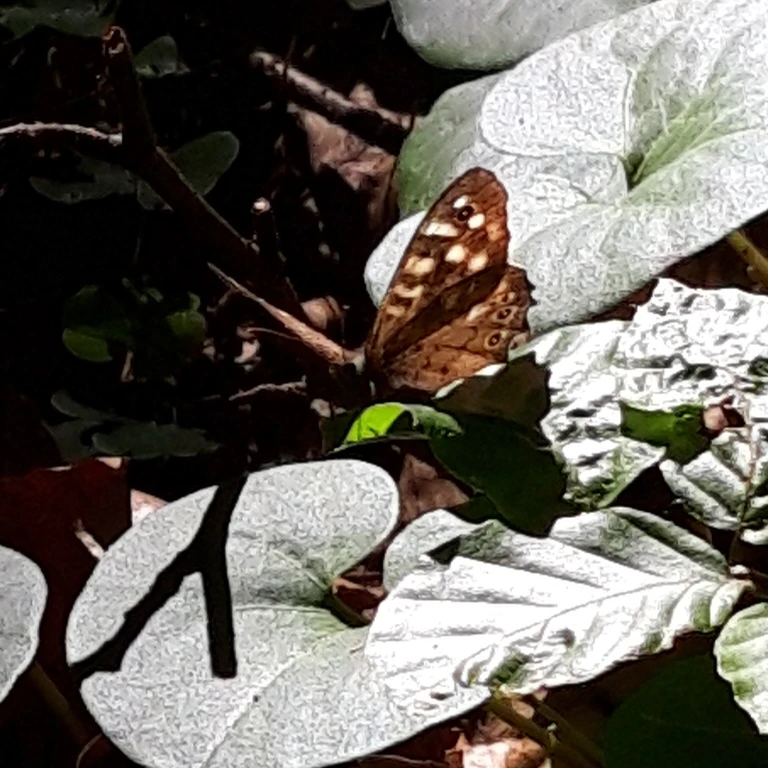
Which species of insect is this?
Pararge aegeria
